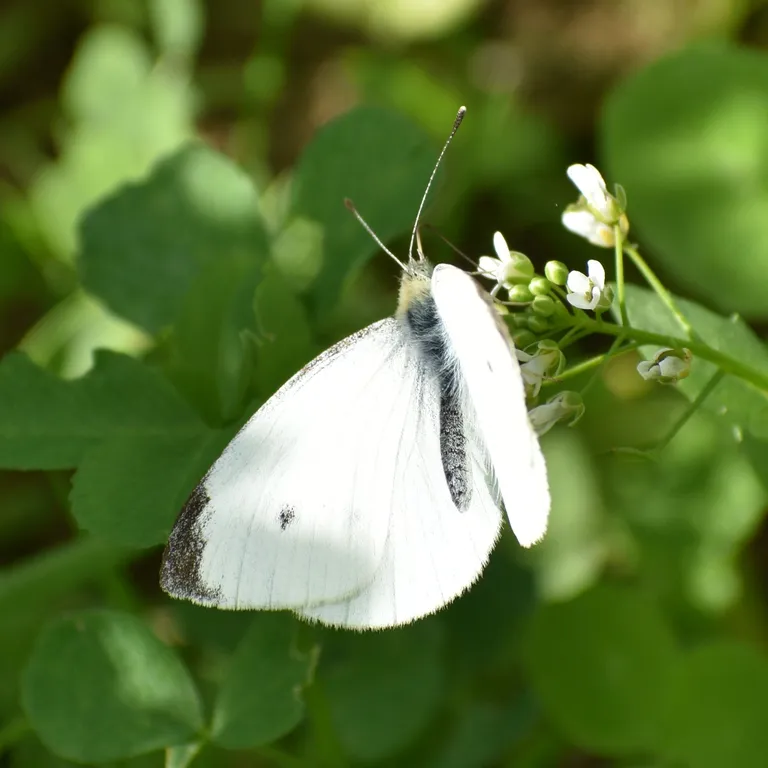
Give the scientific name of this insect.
Pieris rapae
